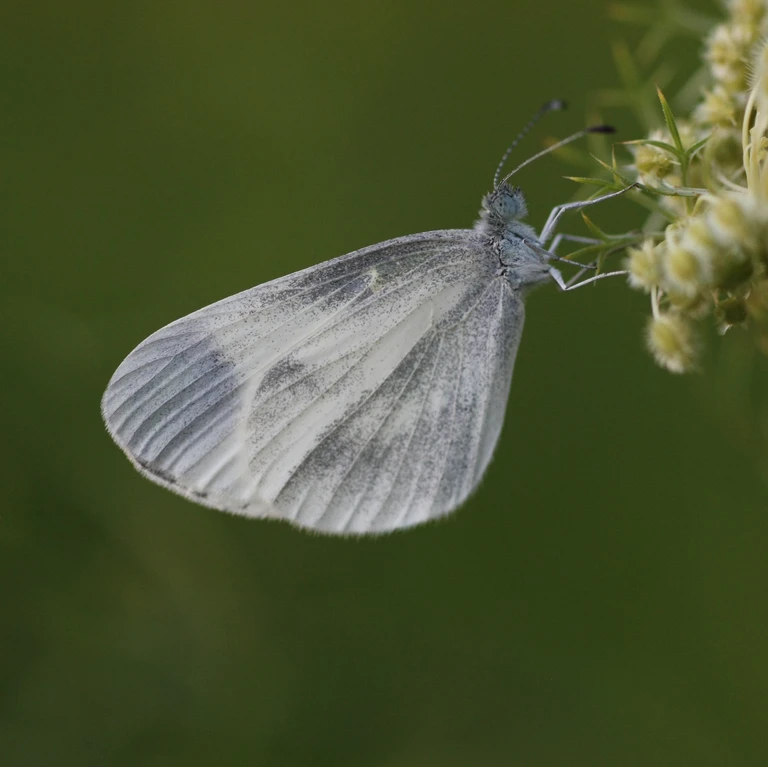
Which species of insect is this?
Leptidea sinapis/juvernica
